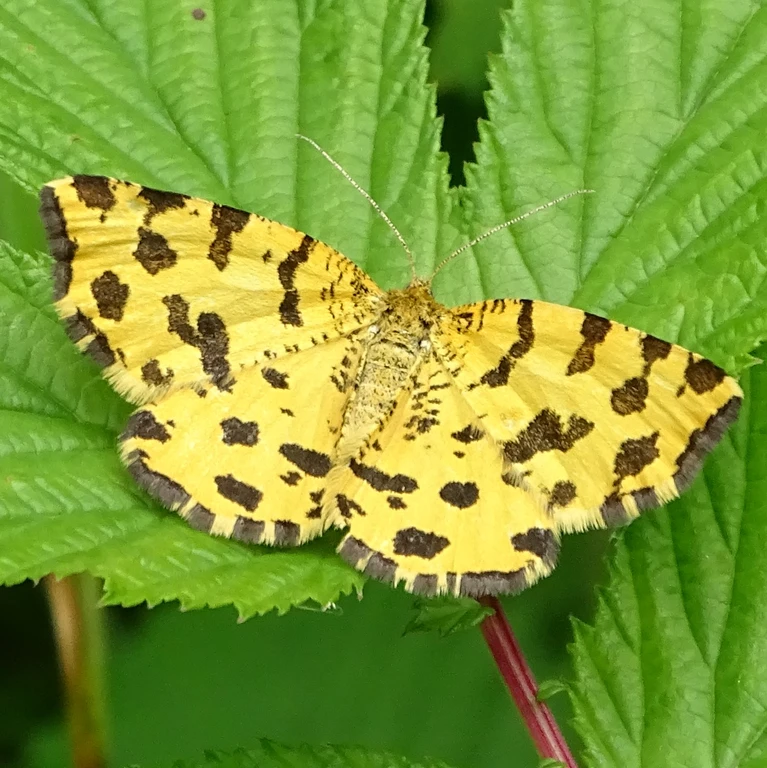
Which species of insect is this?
Pseudopanthera macularia
